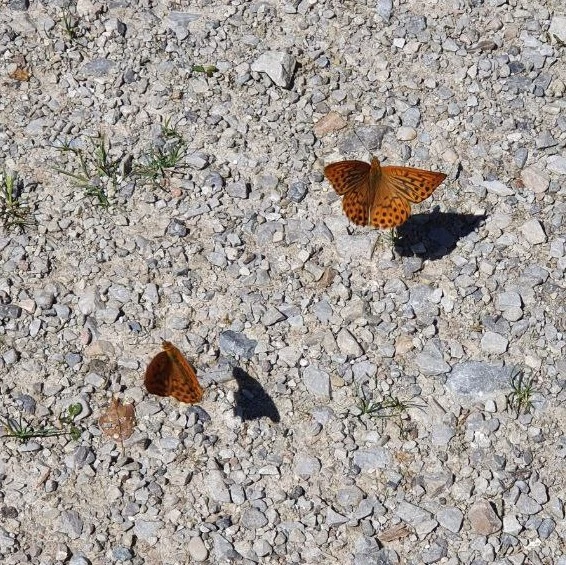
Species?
Argynnis paphia
